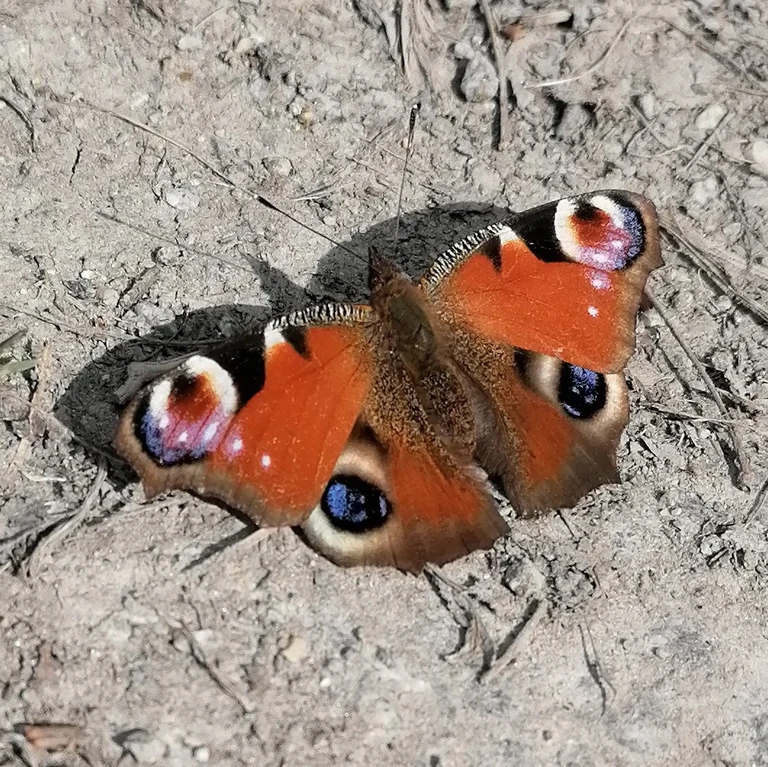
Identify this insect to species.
Aglais io
